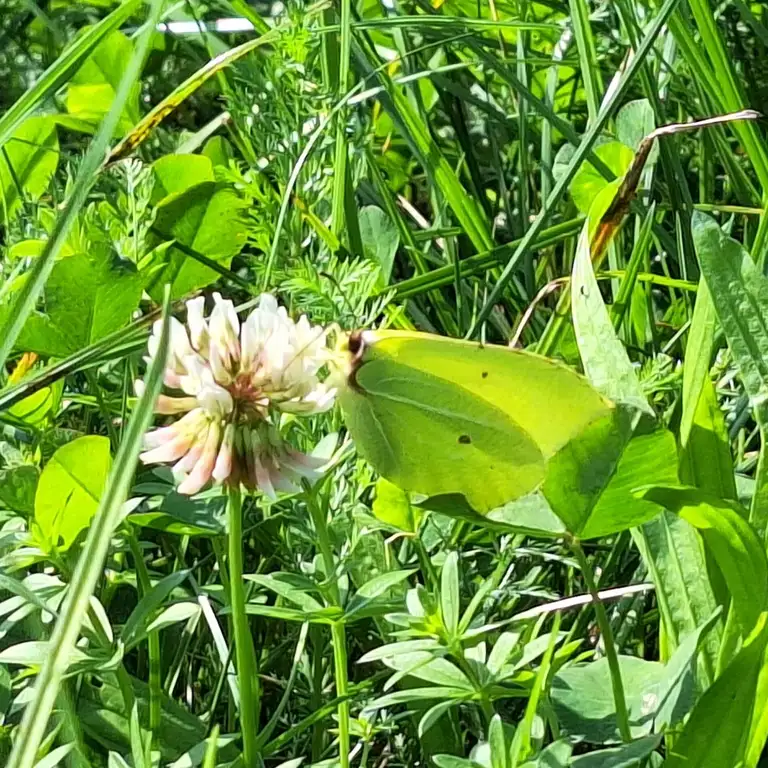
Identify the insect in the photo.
Gonepteryx rhamni
